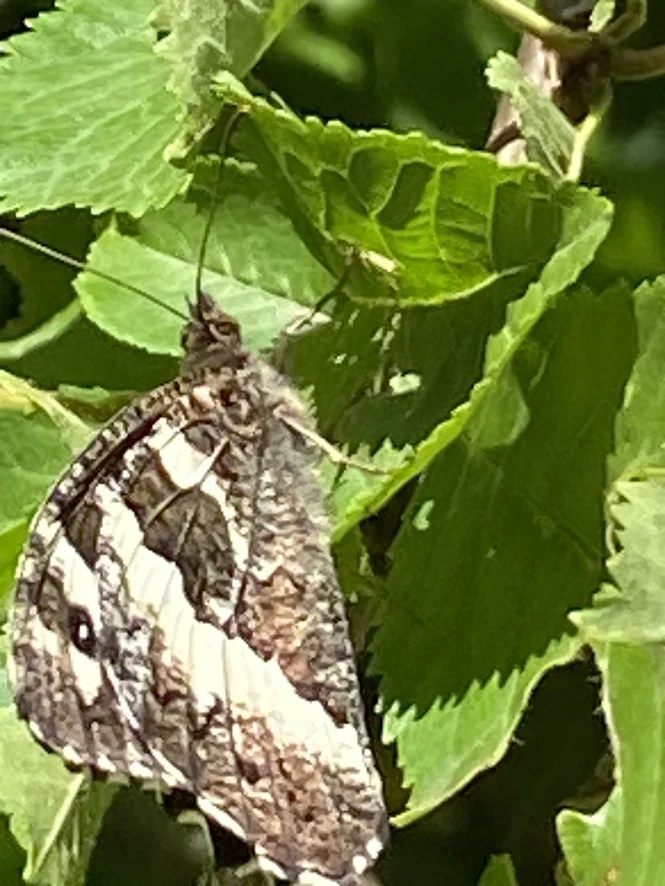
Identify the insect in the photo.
Brintesia circe
